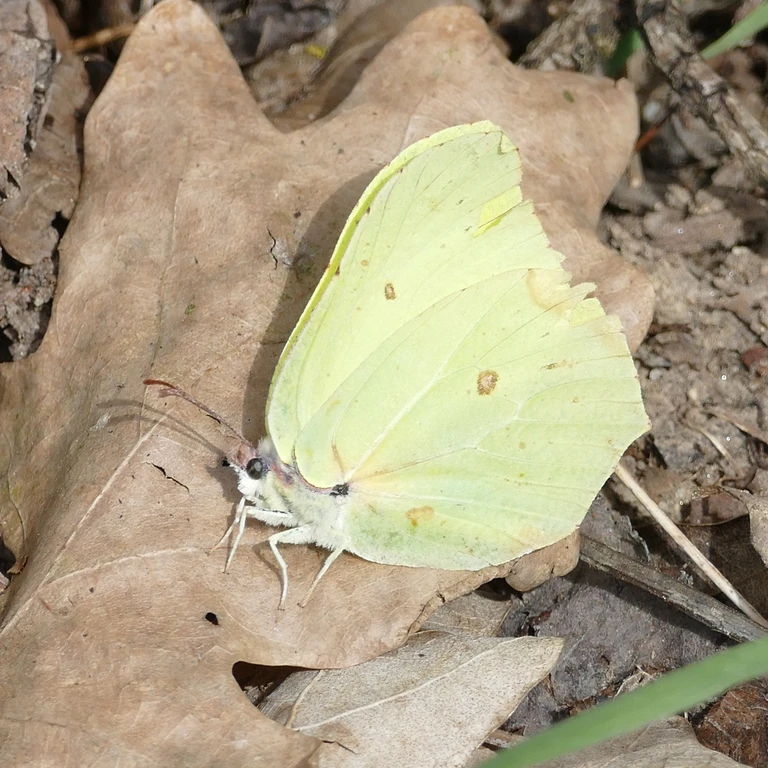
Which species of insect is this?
Gonepteryx rhamni
